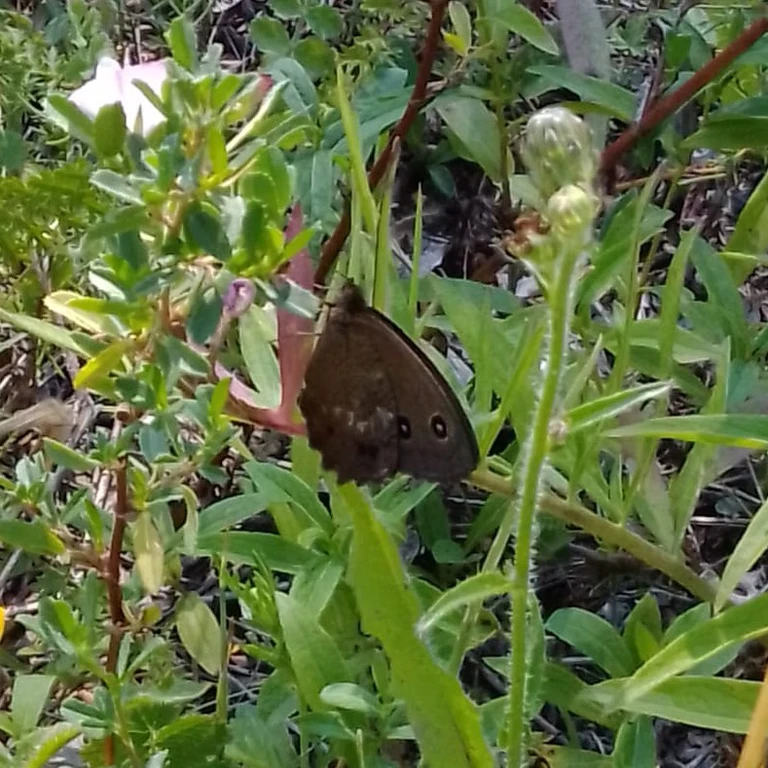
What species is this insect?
Minois dryas
